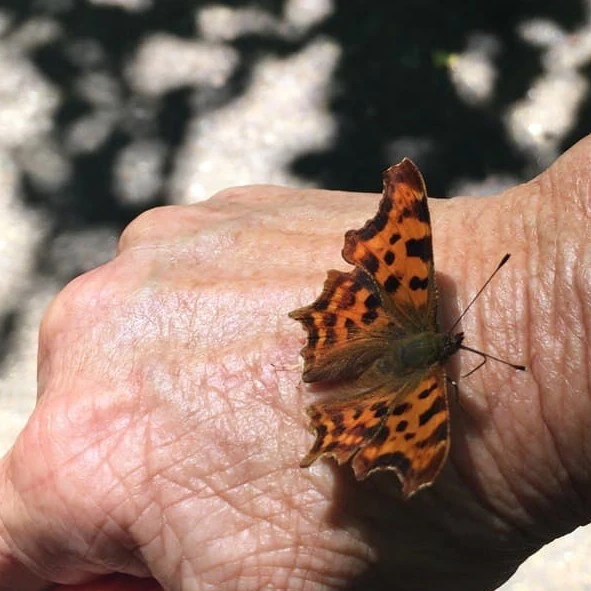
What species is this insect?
Polygonia c-album
